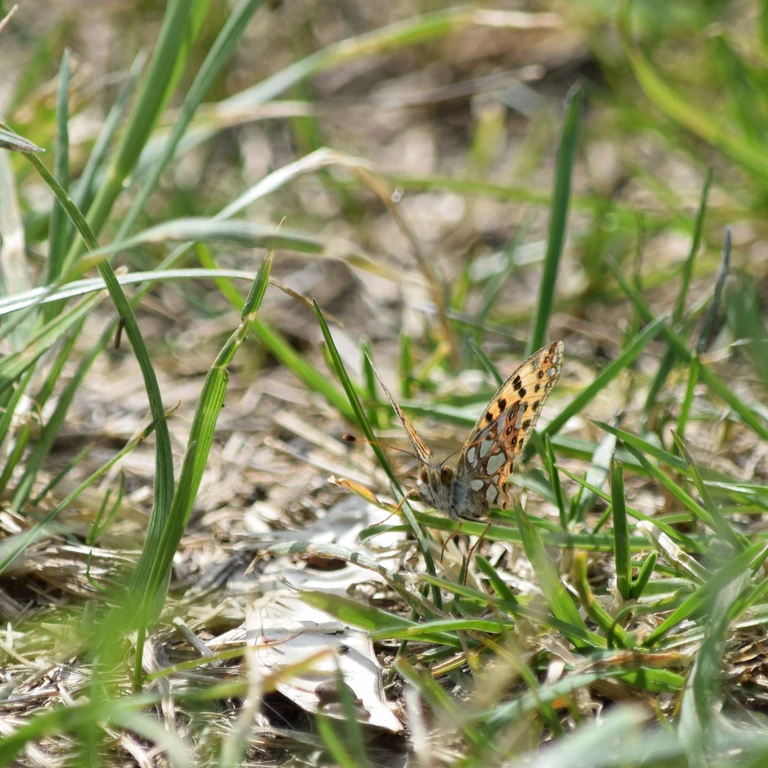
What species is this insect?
Issoria lathonia
